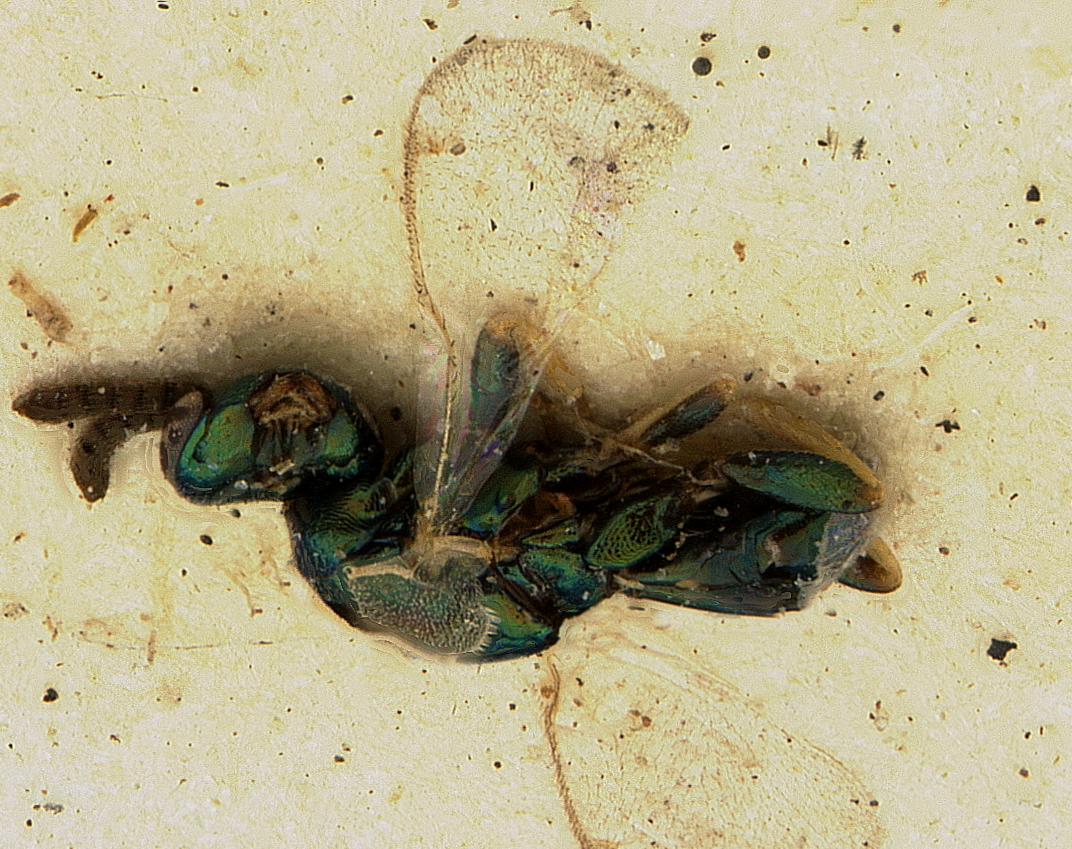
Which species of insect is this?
Torymus japonicus
